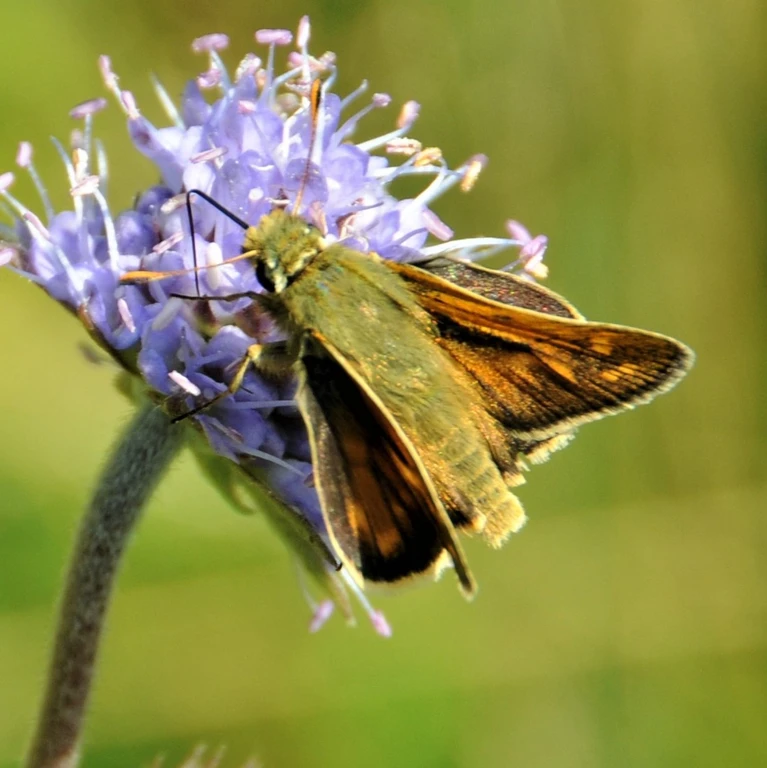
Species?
Ochlodes sylvanus (also Ochlodes venata)
